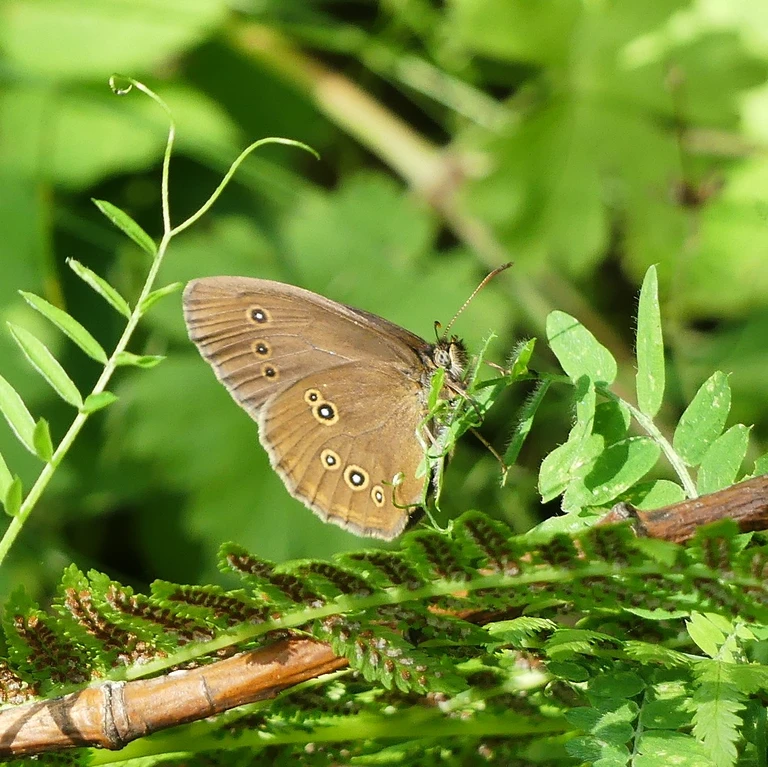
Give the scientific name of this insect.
Aphantopus hyperantus
